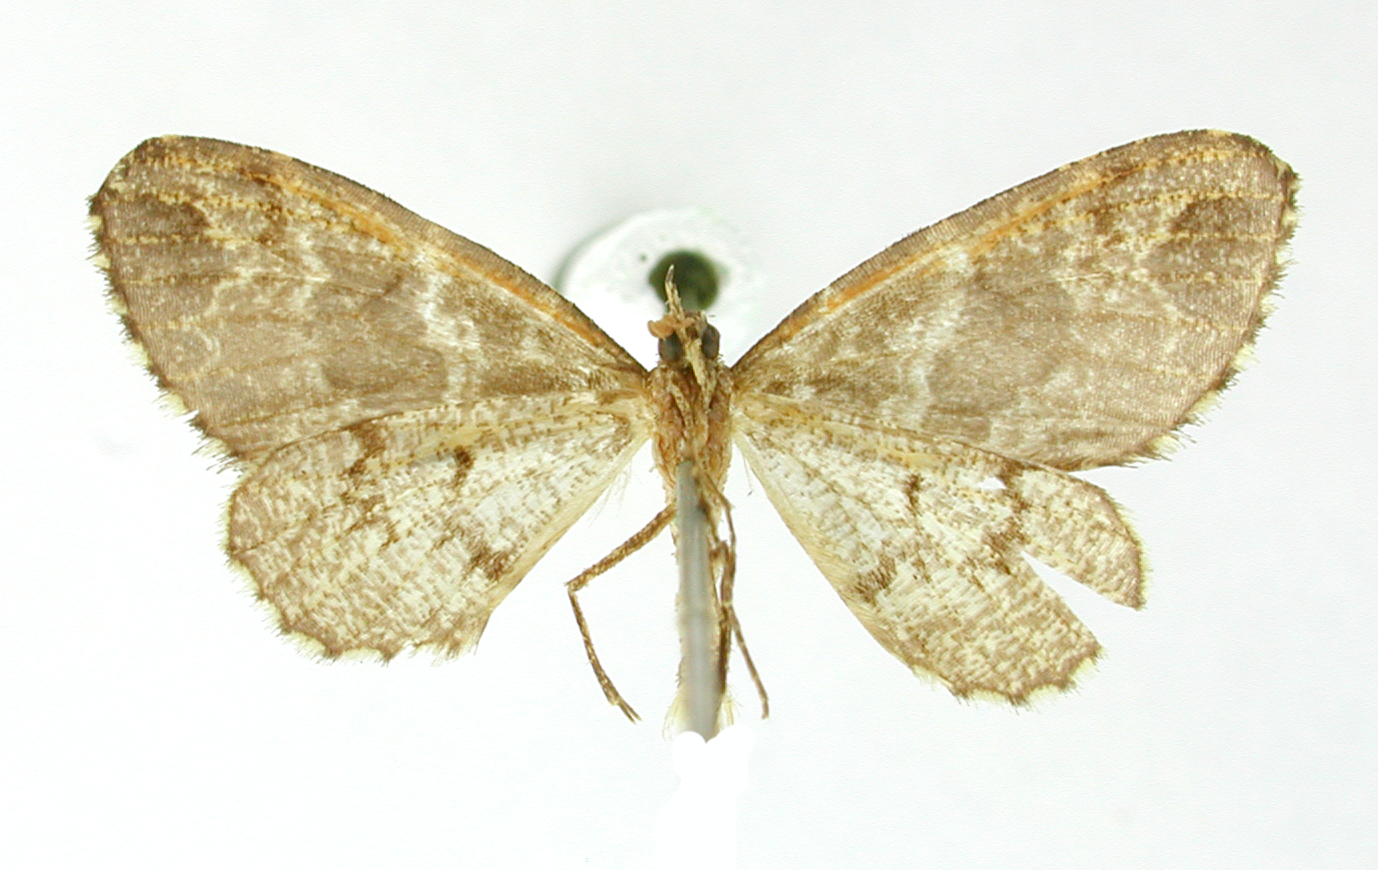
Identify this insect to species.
Psaliodes crispata
